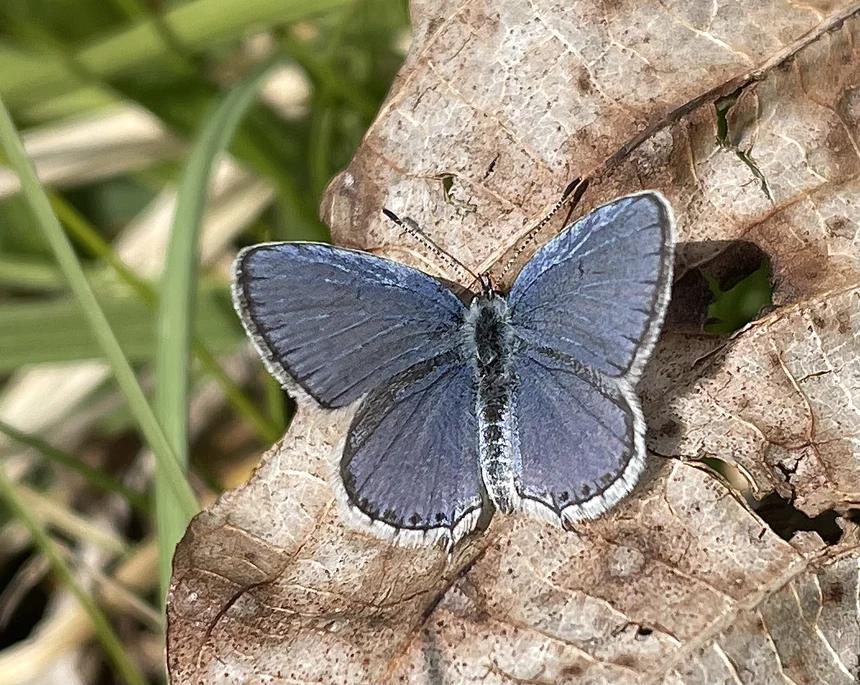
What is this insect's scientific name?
Cupido argiades (also Elkalyce argiades)
